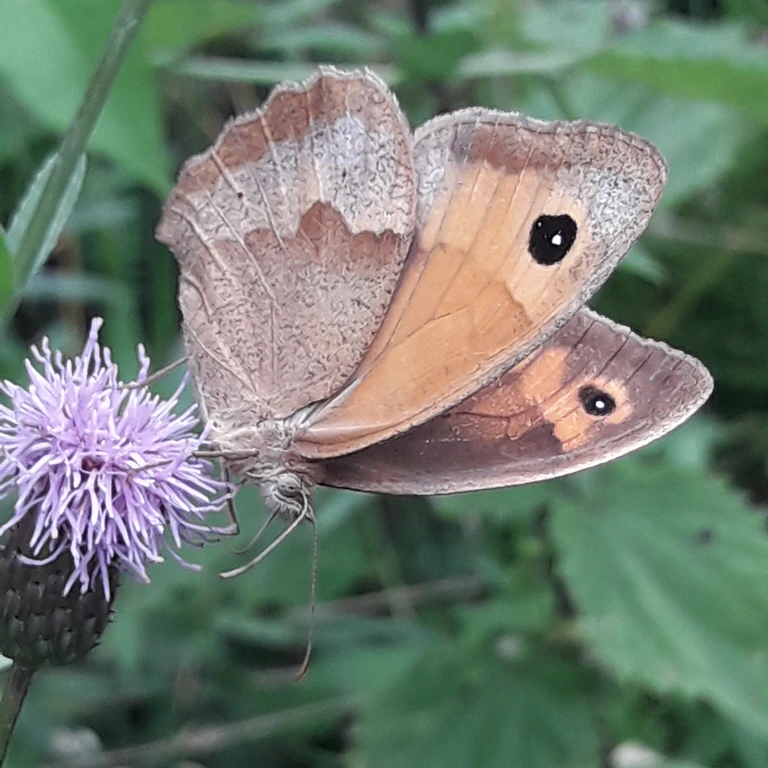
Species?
Maniola jurtina
